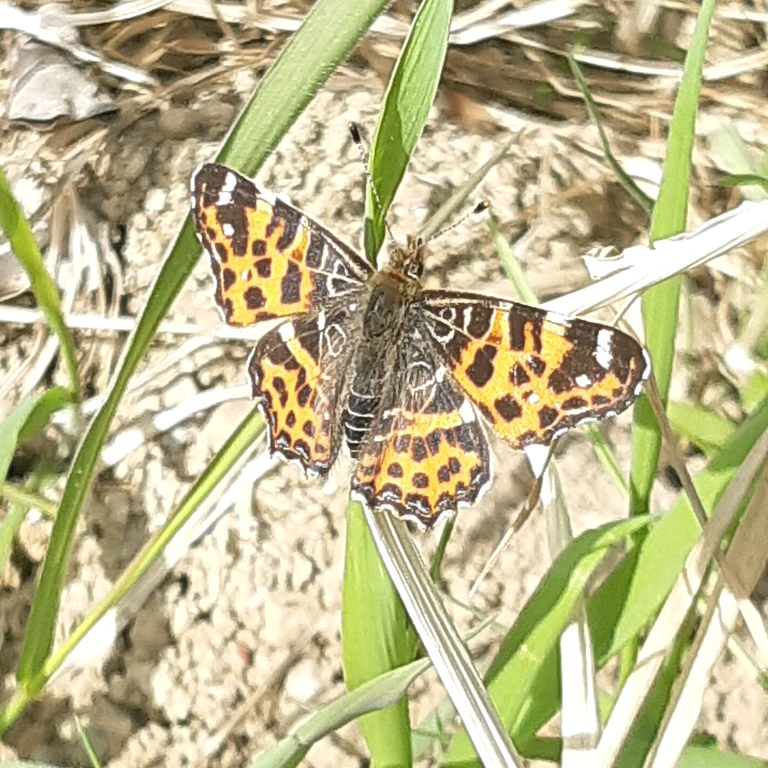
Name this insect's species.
Araschnia levana
